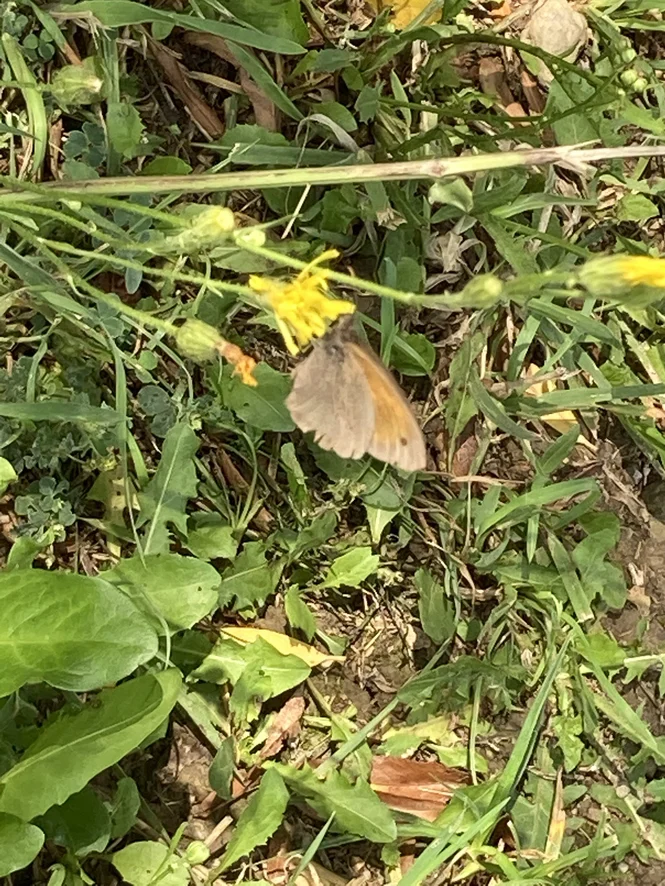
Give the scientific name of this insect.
Maniola jurtina
